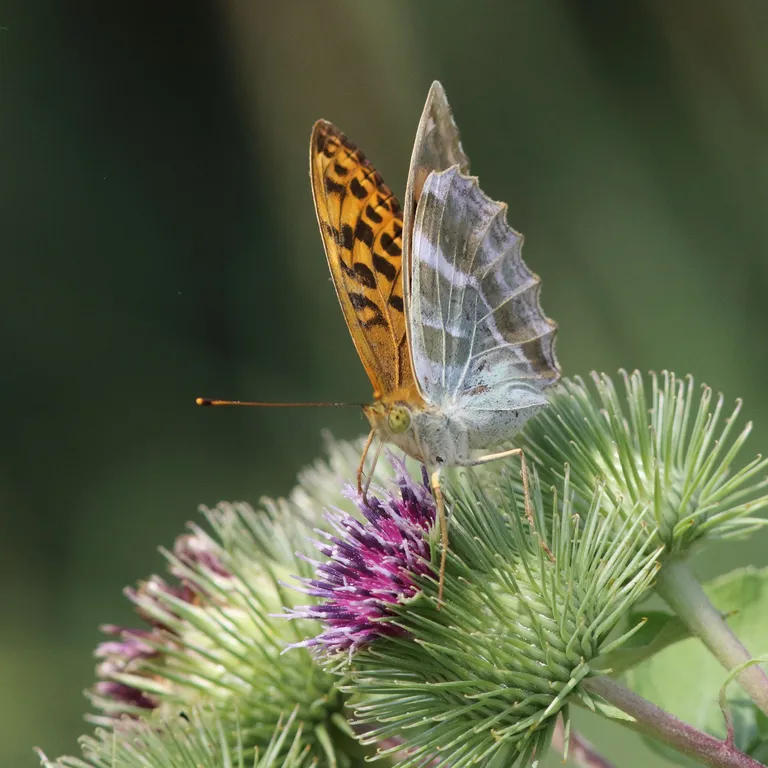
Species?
Argynnis paphia
